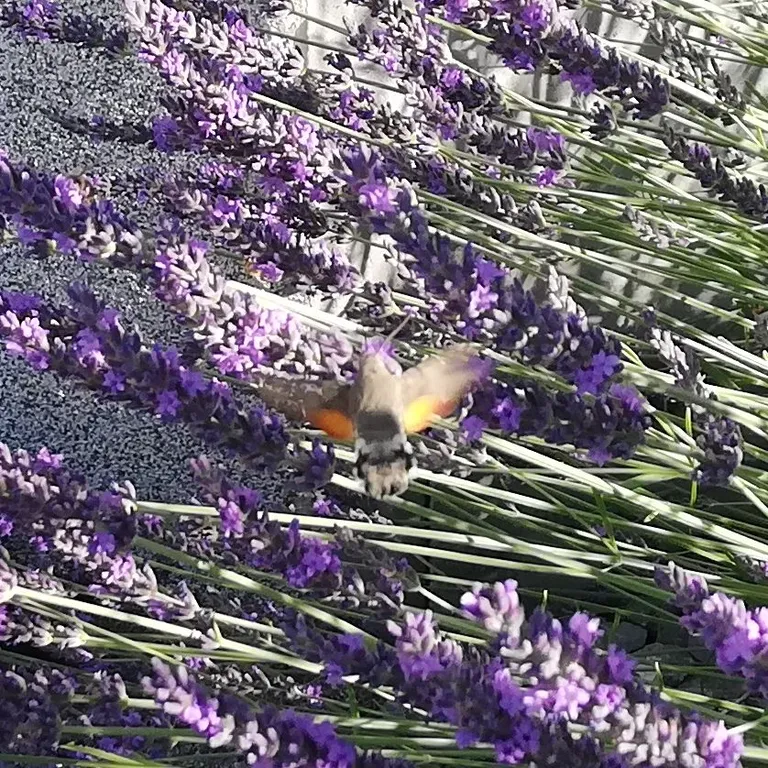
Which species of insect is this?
Macroglossum stellatarum
